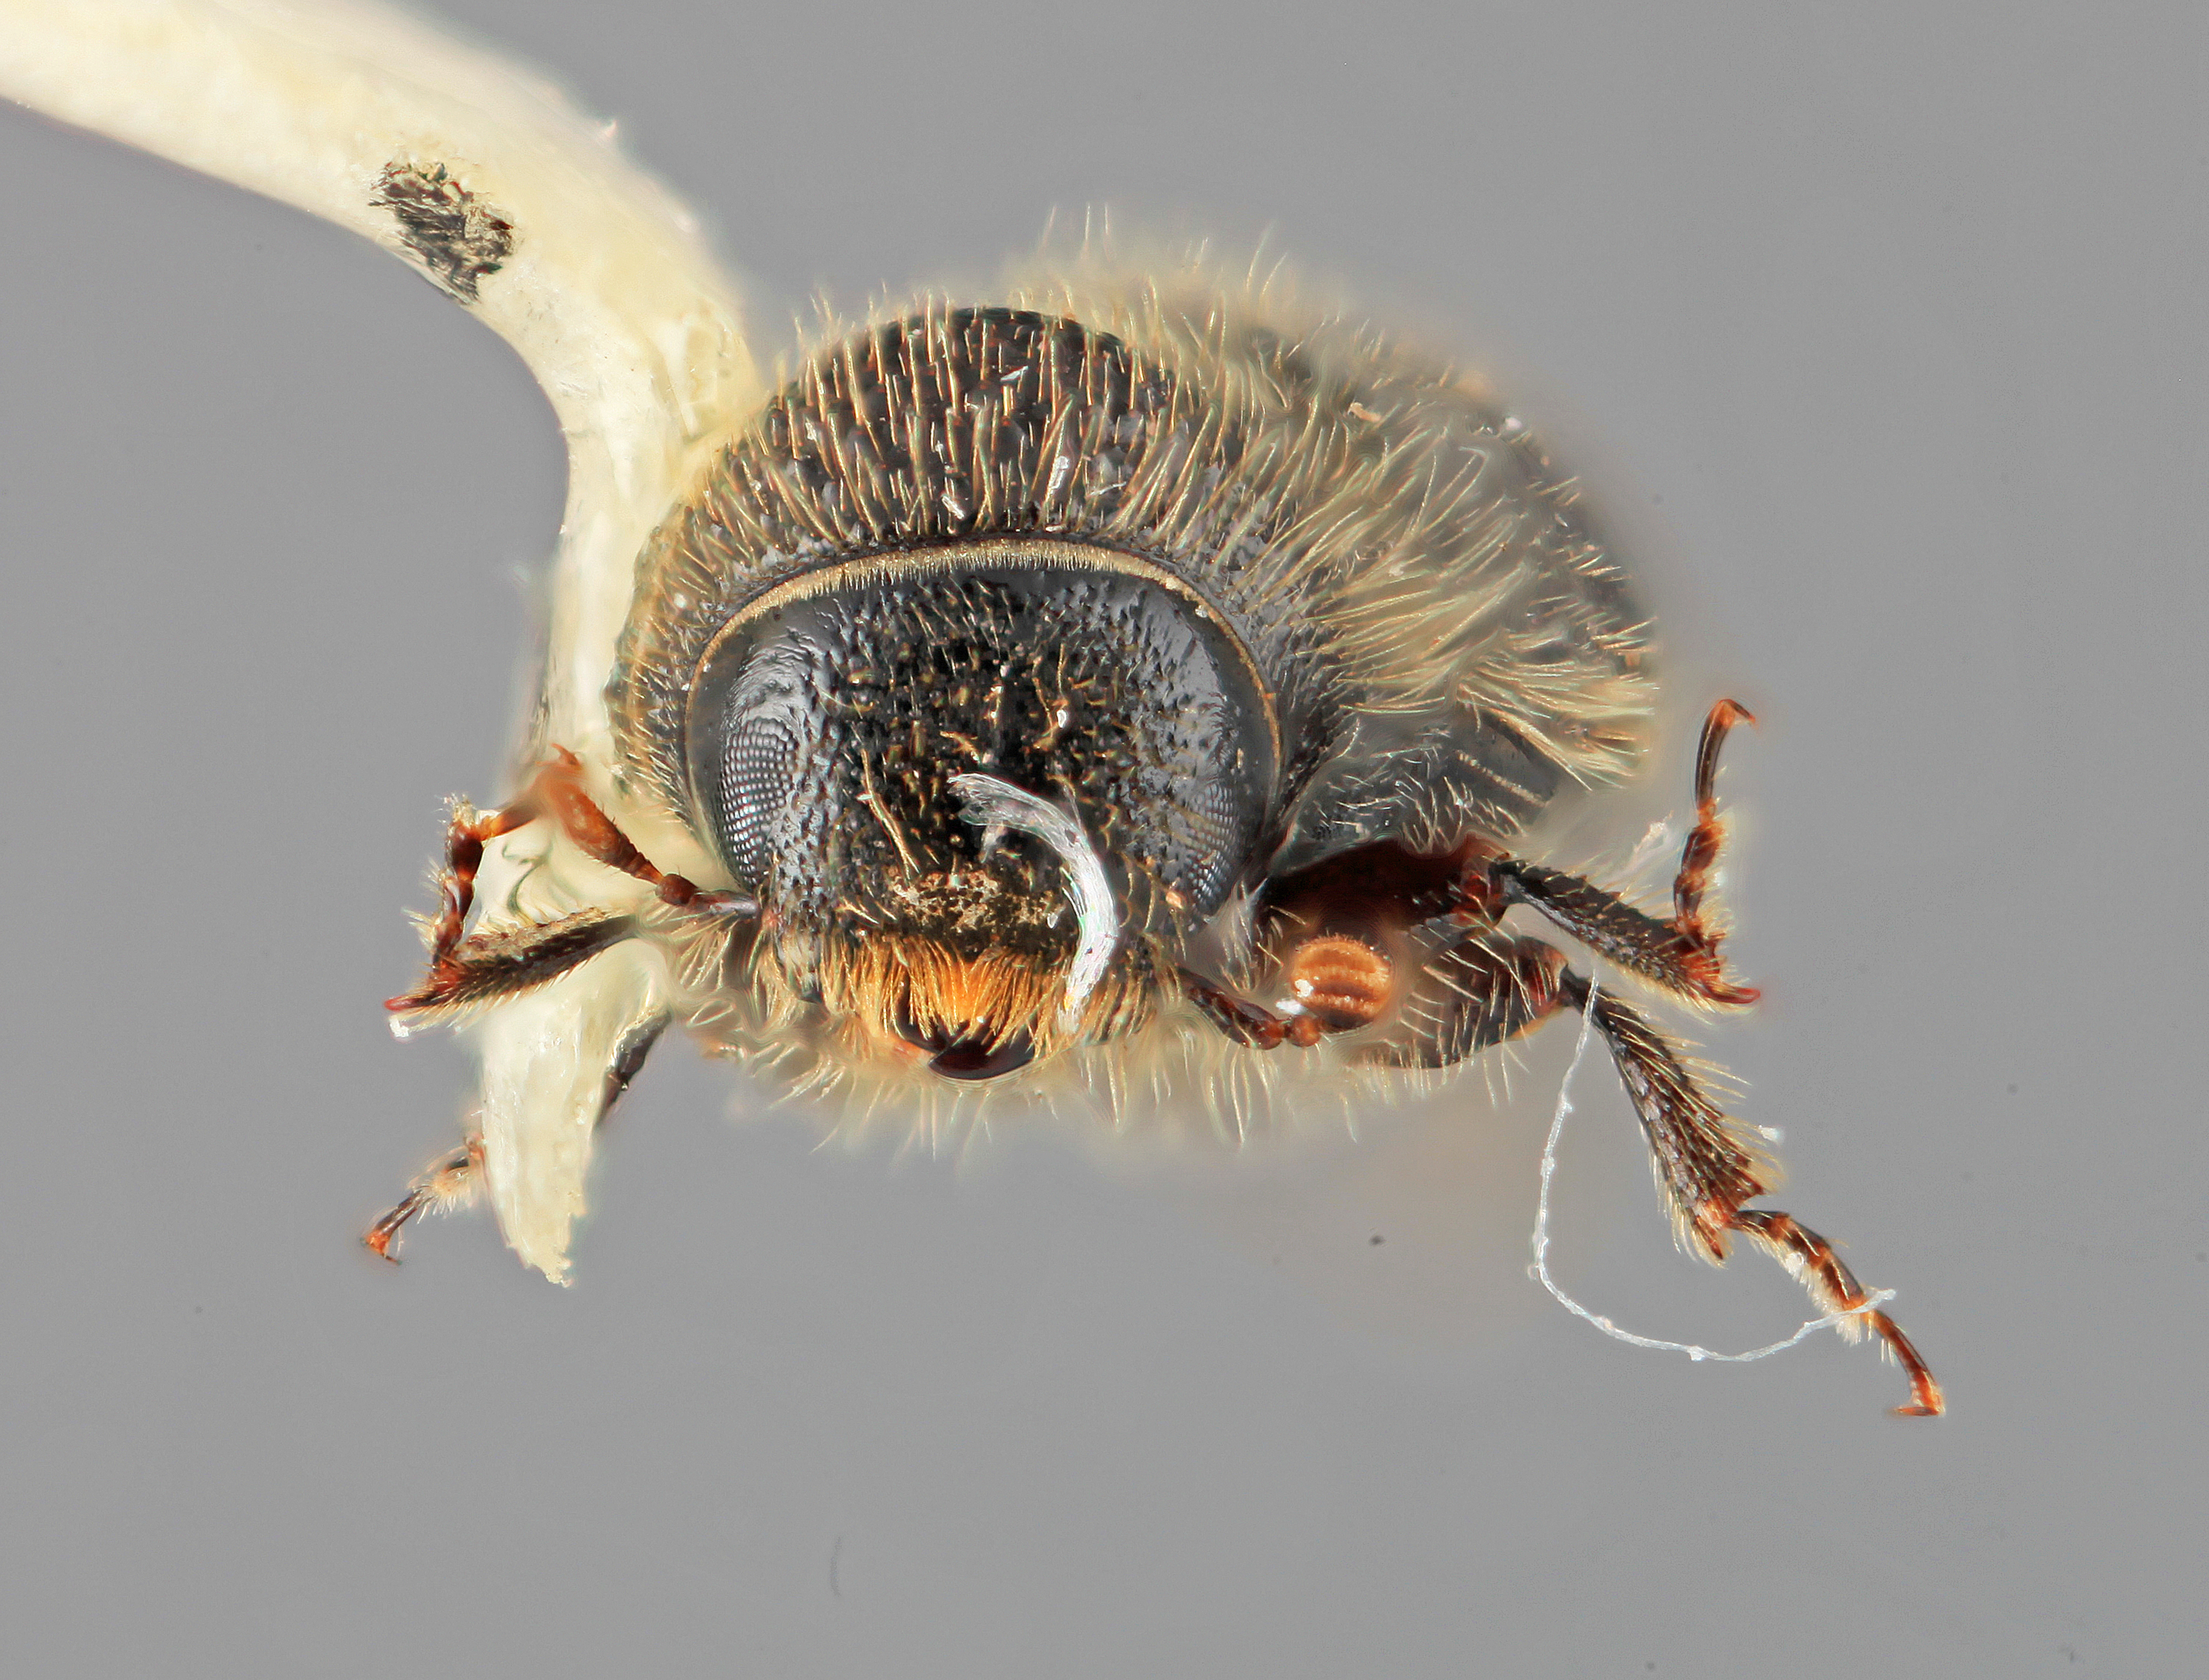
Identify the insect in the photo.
Pityogenes mexicanus
